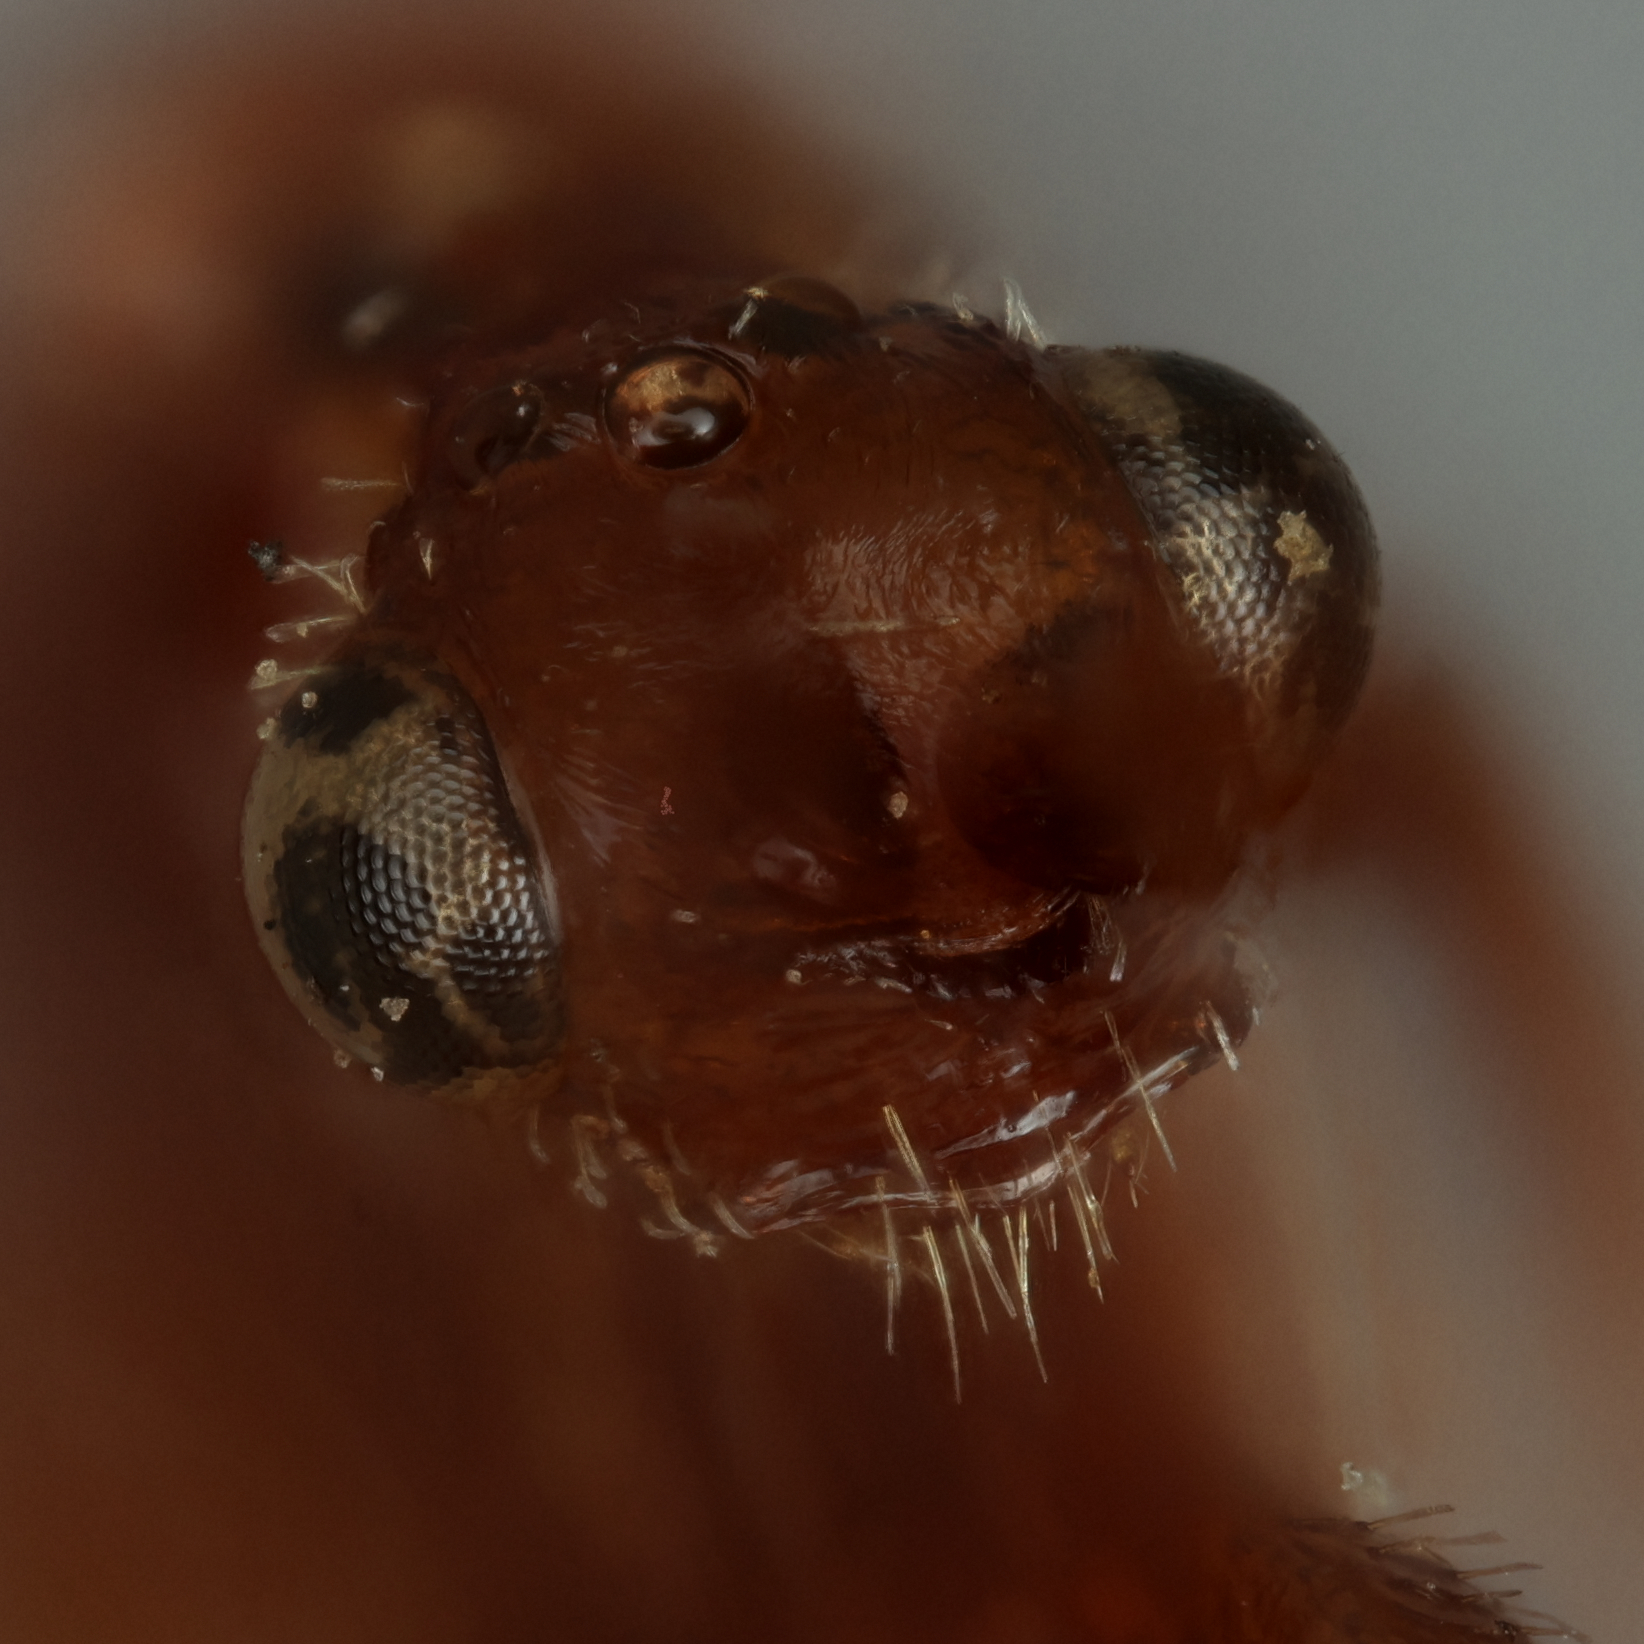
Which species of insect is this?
Loboscelidea maculipennis
